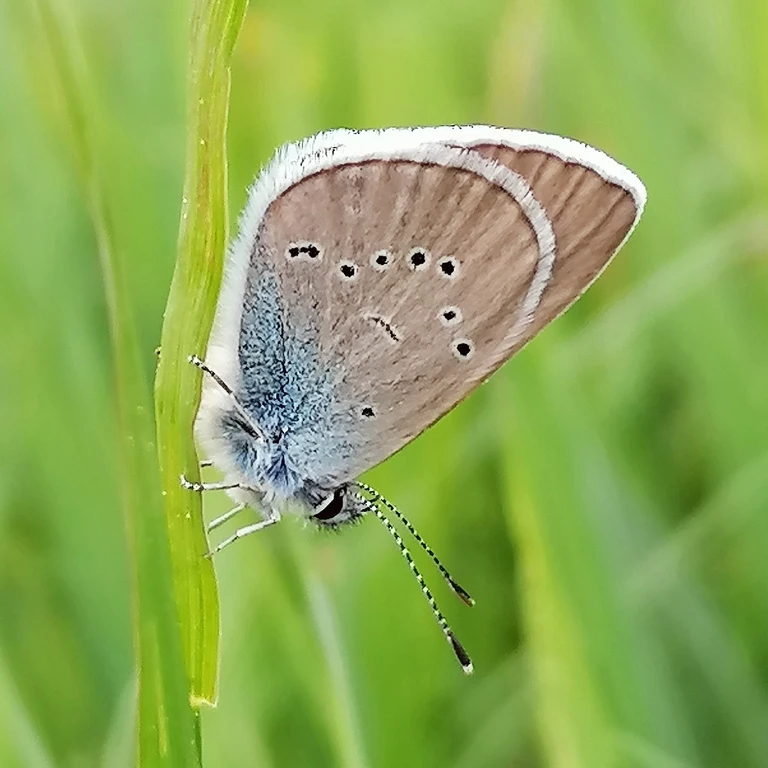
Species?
Cyaniris semiargus
